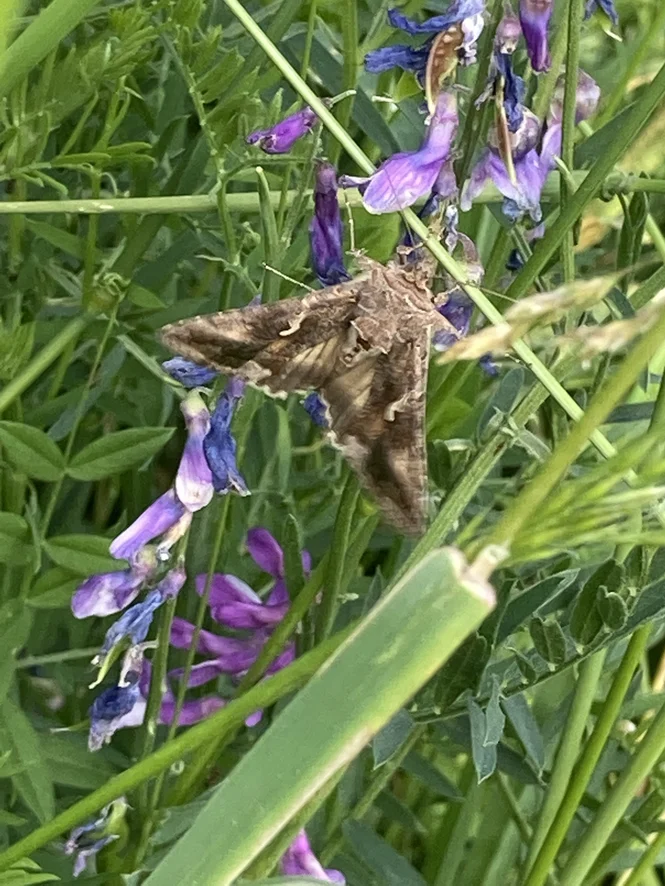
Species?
Autographa gamma
